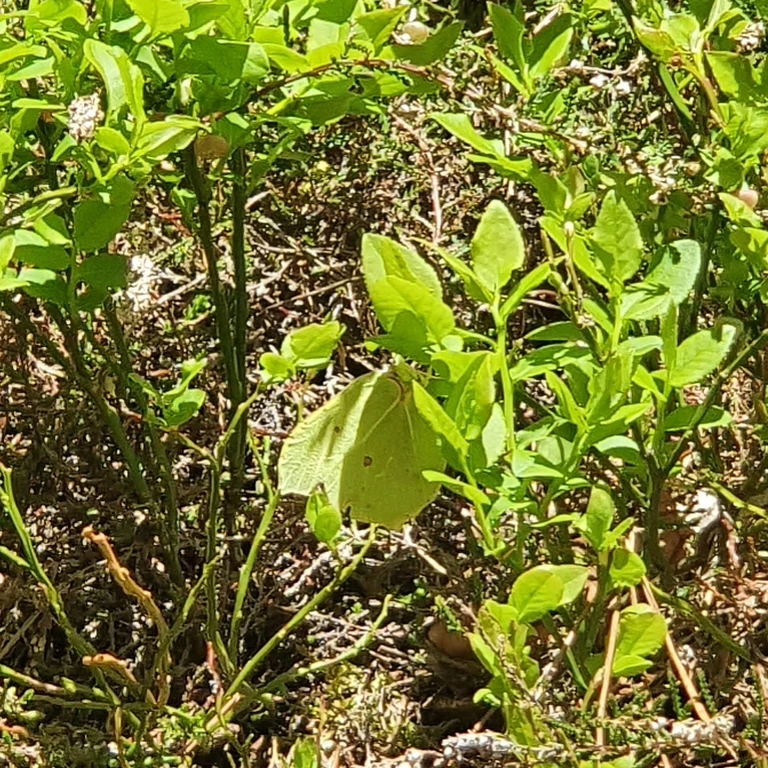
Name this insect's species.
Gonepteryx rhamni
